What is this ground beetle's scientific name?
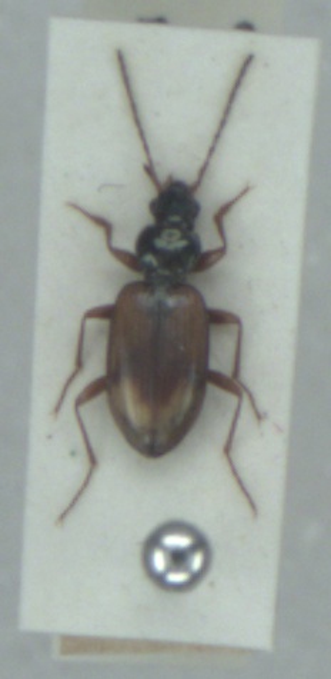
Bembidion bualei
